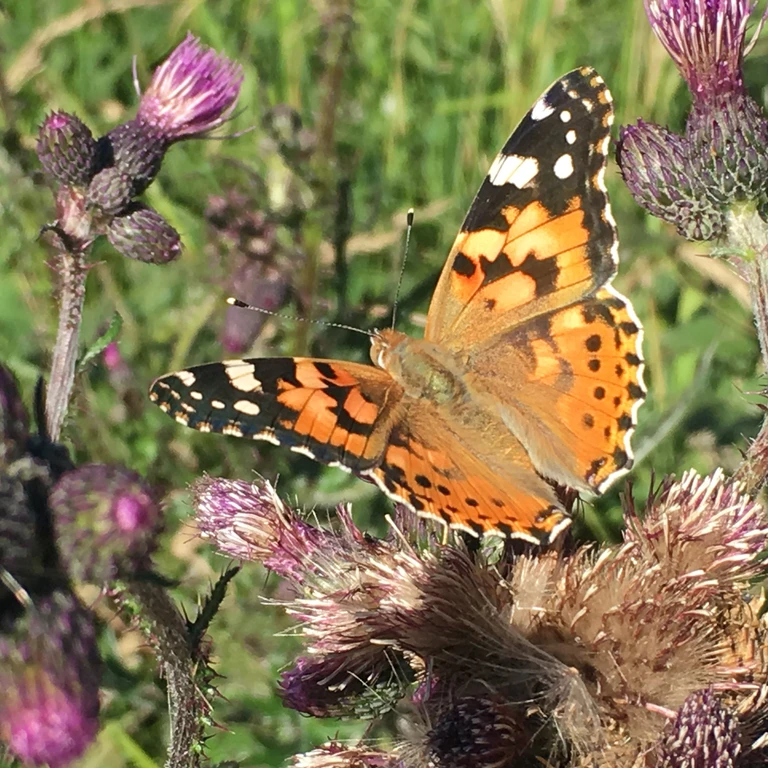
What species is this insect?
Vanessa cardui
